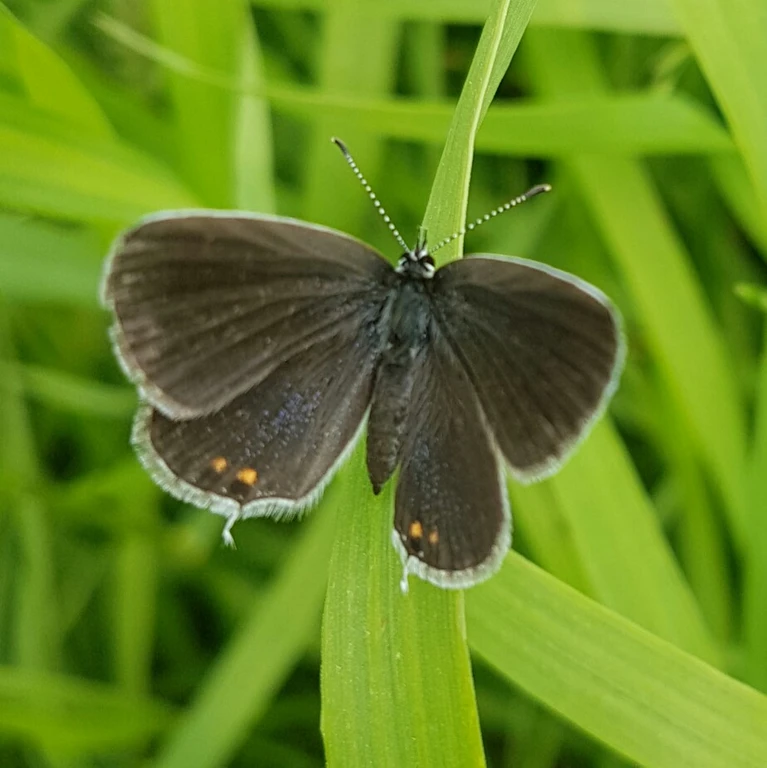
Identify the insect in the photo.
Cupido argiades (also Elkalyce argiades)
